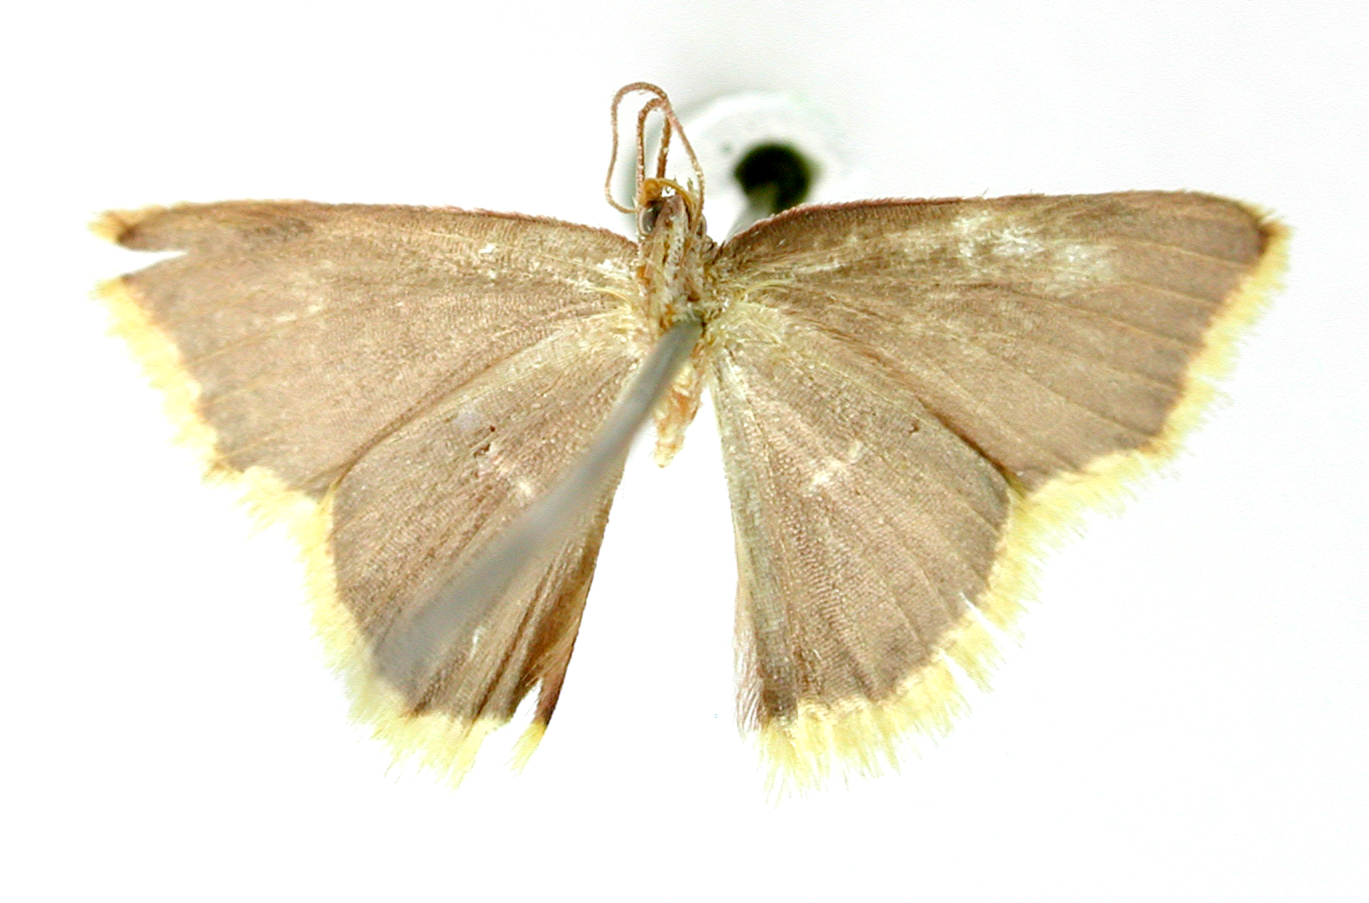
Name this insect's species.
Hyria croceimarginata
